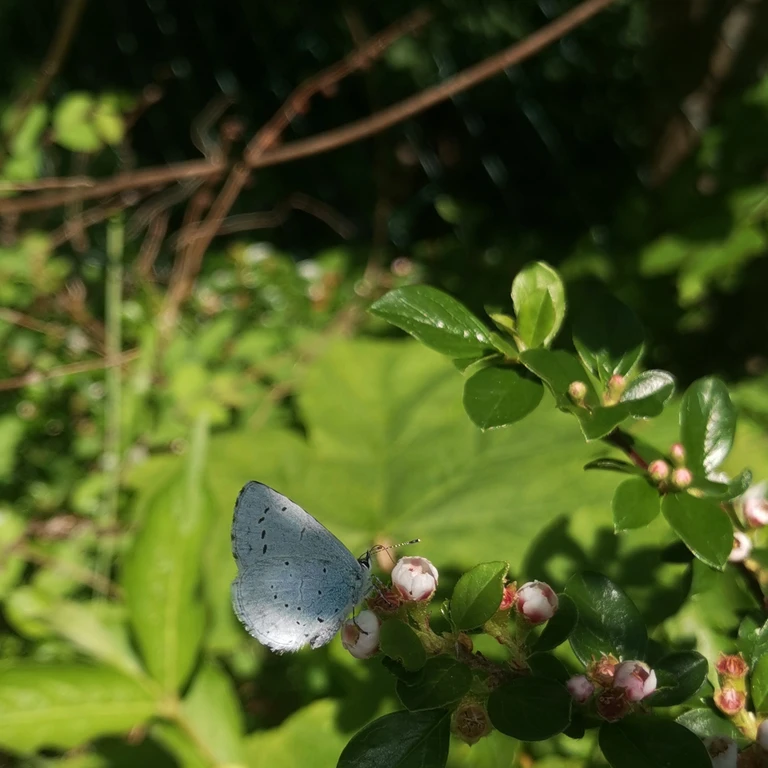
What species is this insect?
Celastrina argiolus
